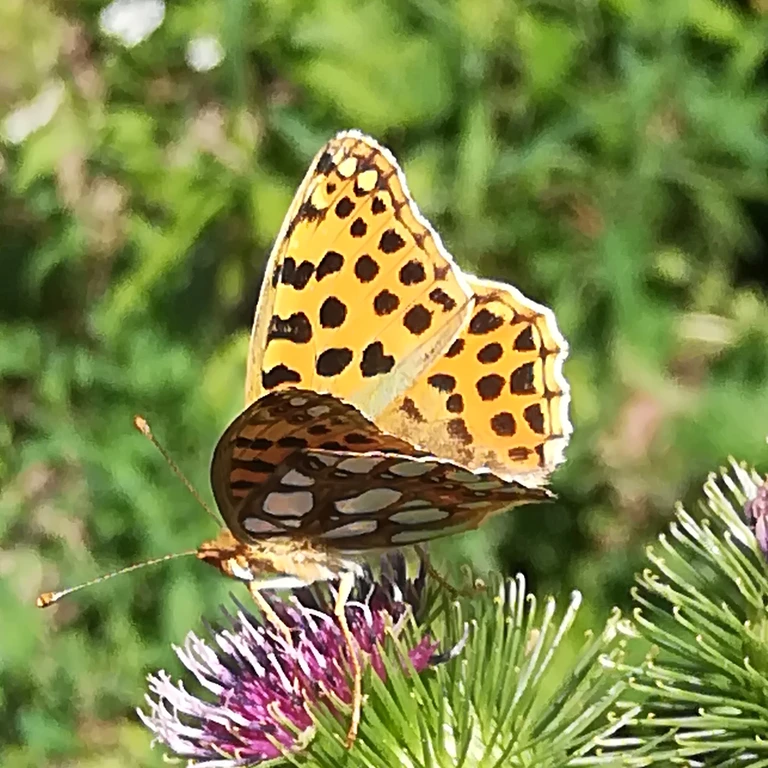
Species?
Issoria lathonia
